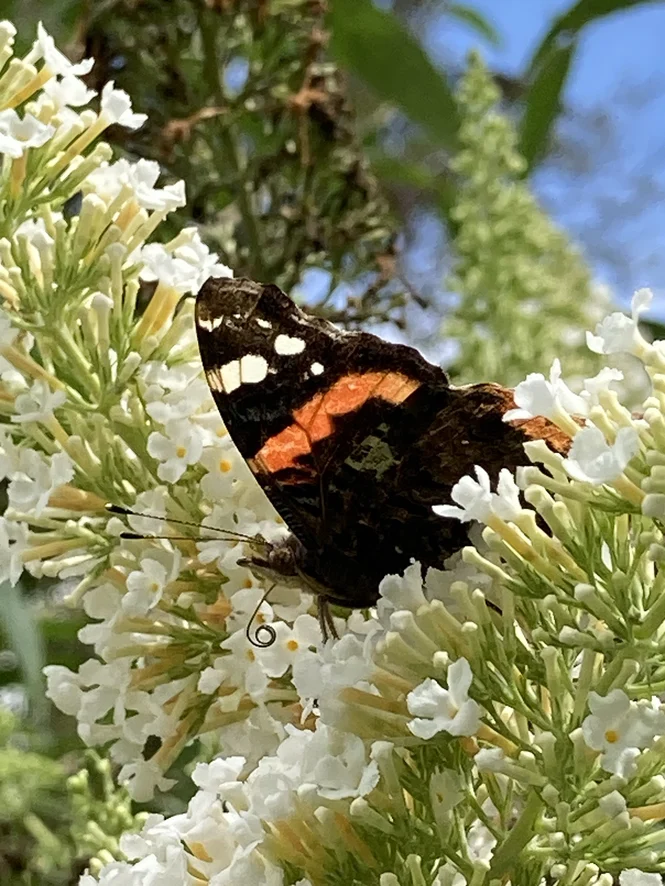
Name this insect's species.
Vanessa atalanta
